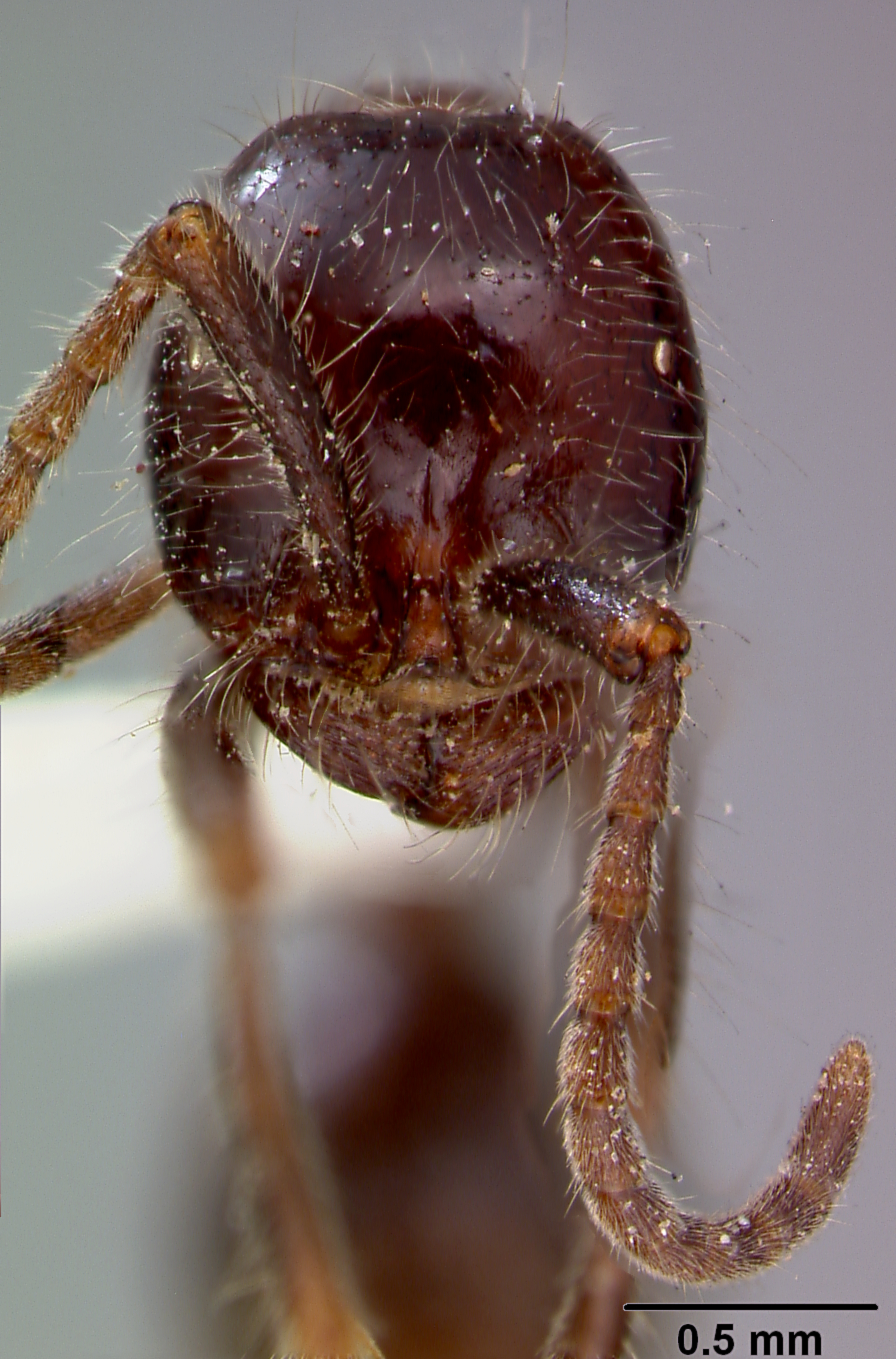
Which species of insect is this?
Eciton melanocephalum
